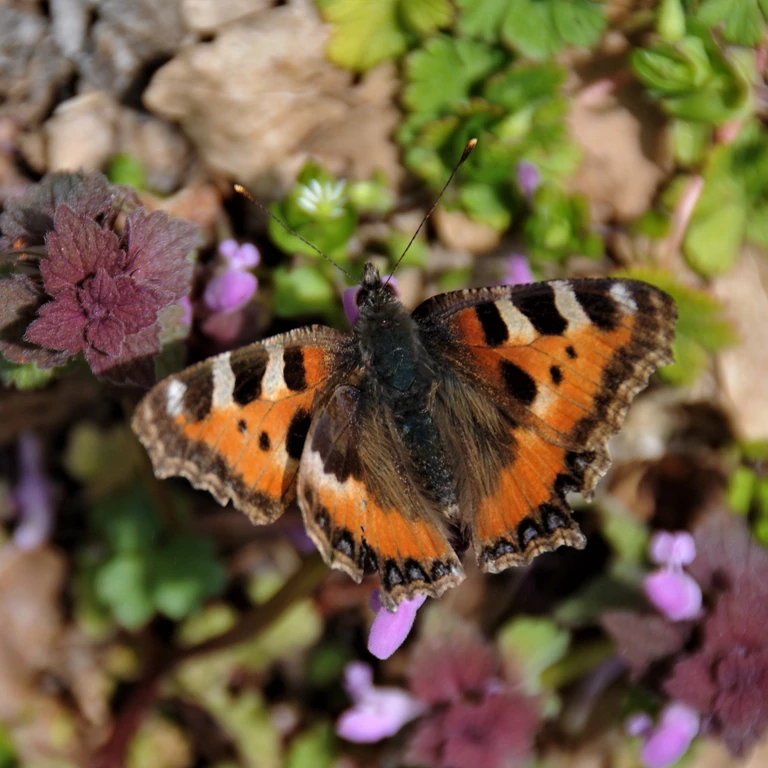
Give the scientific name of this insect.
Aglais urticae
